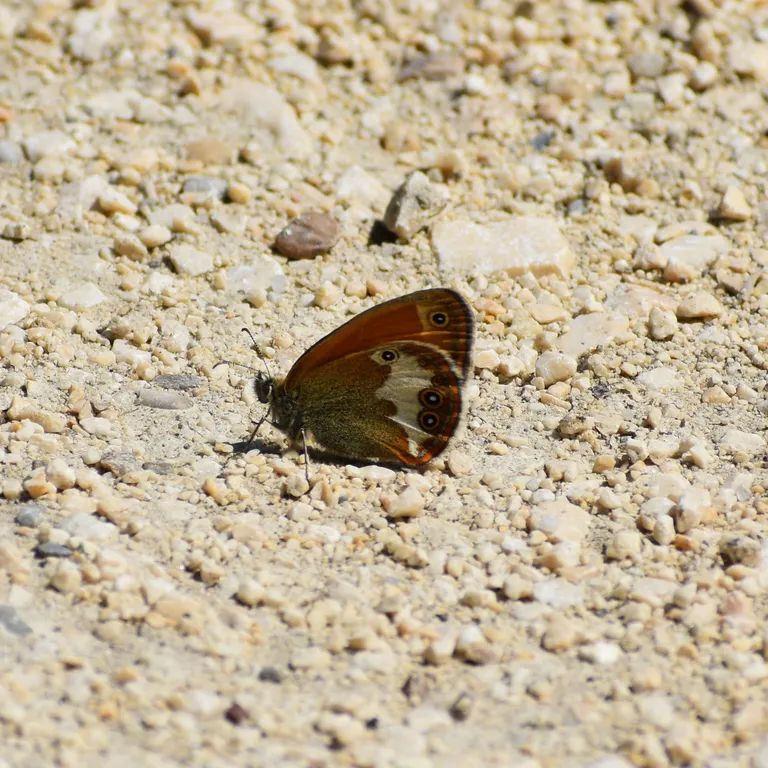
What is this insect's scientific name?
Coenonympha arcania
